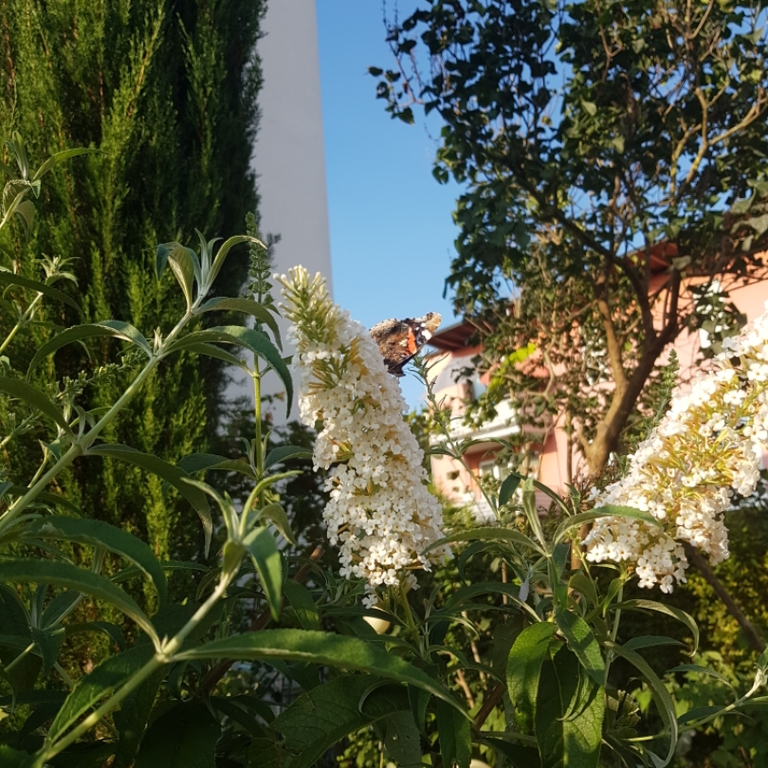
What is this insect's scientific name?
Vanessa atalanta
